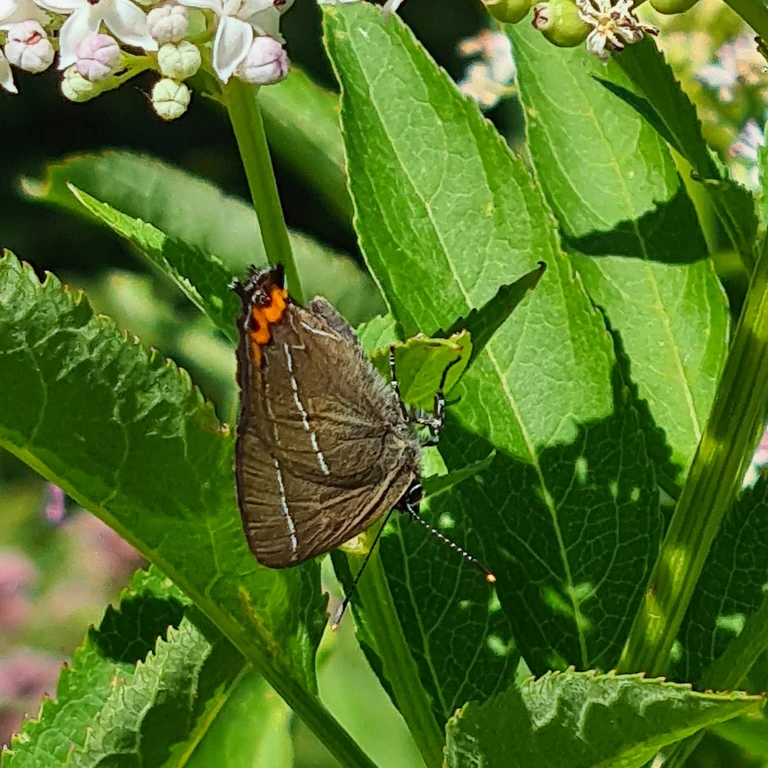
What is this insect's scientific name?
Satyrium w-album
